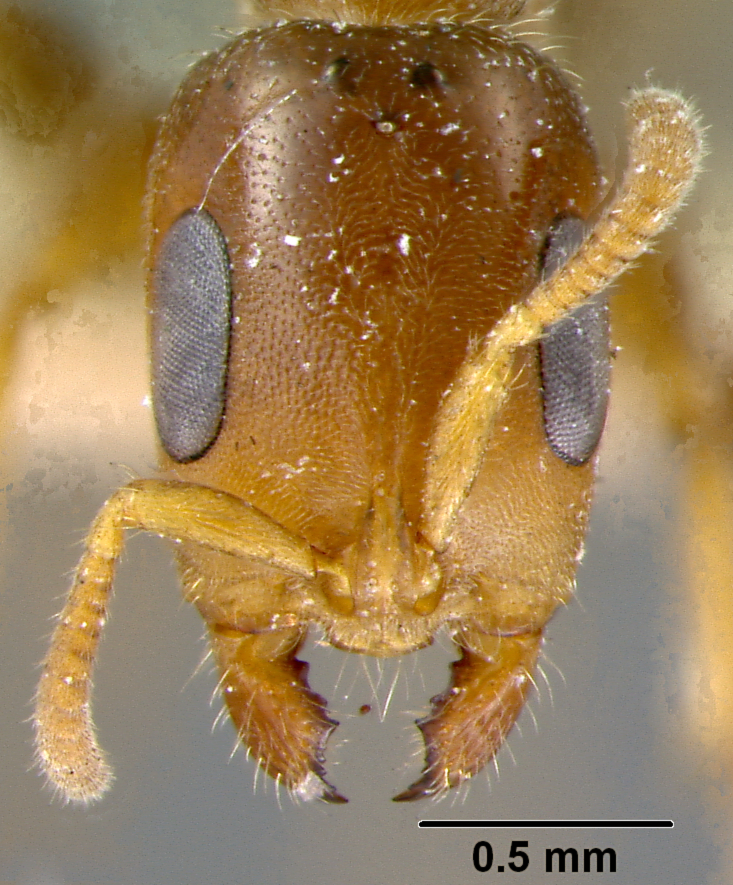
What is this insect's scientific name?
Pseudomyrma triplaridis
